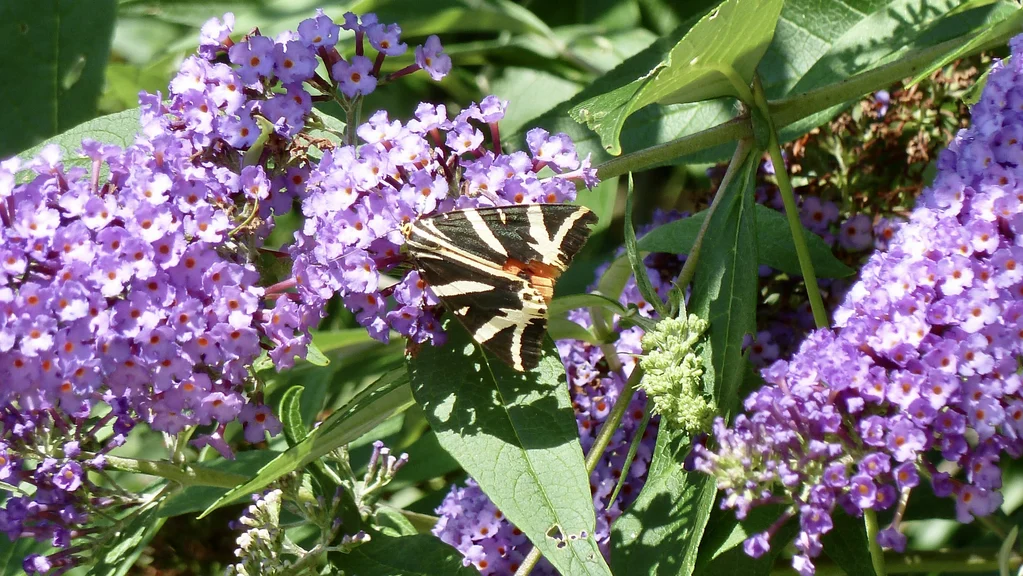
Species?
Euplagia quadripunctaria
